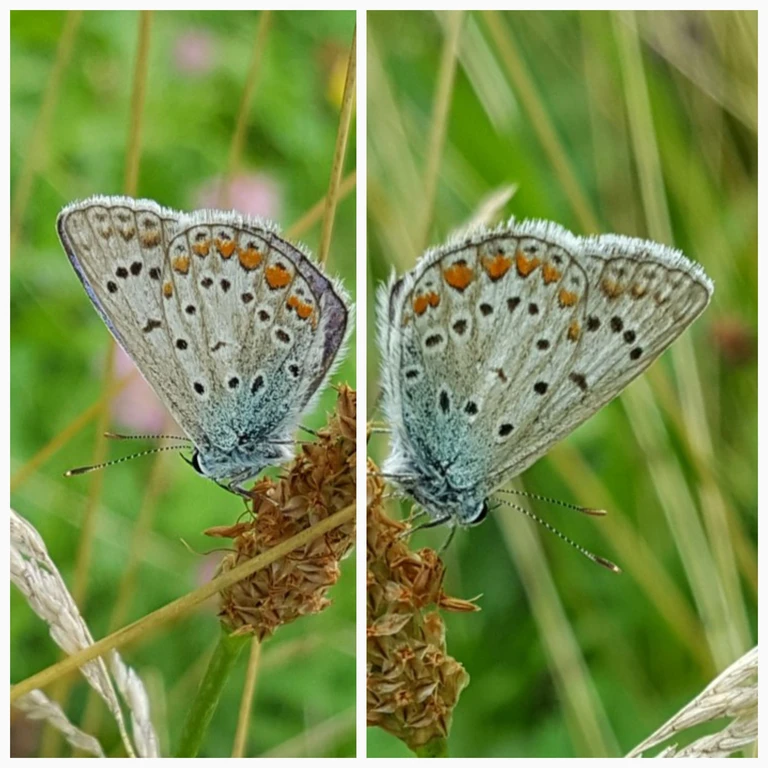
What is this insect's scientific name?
Polyommatus icarus
